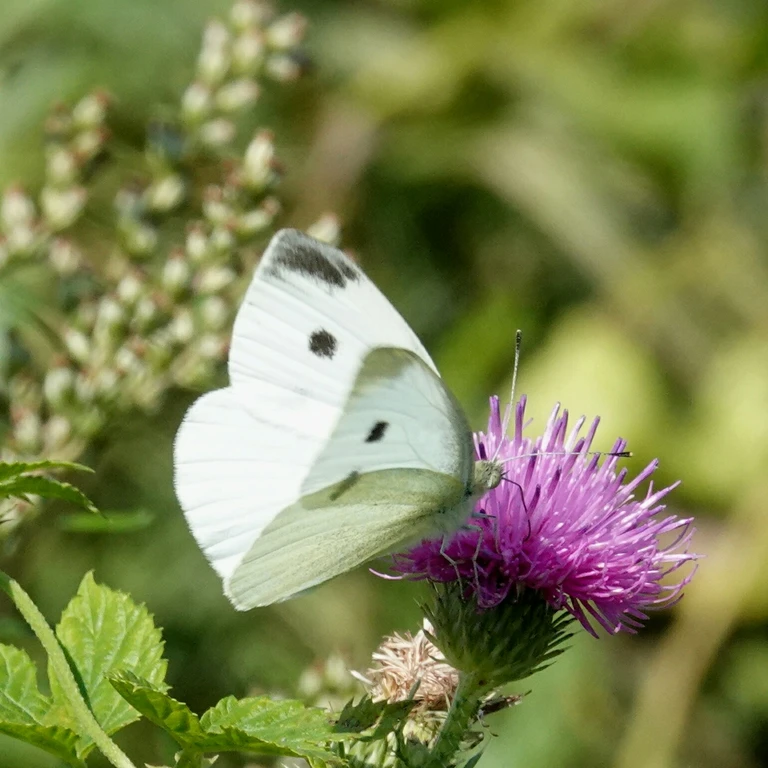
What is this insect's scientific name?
Pieris rapae
